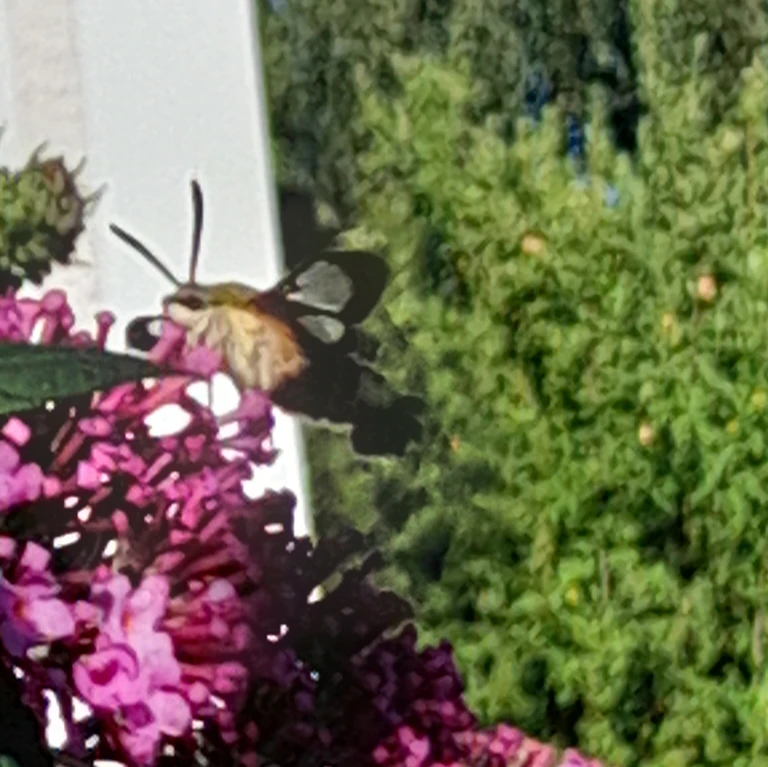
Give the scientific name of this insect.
Macroglossum stellatarum
